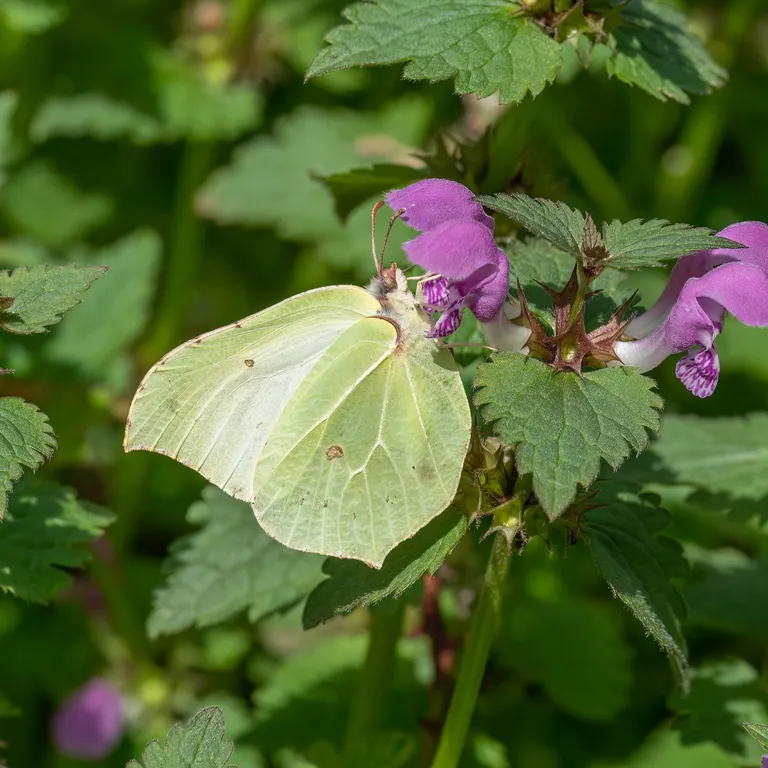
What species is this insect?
Gonepteryx rhamni
